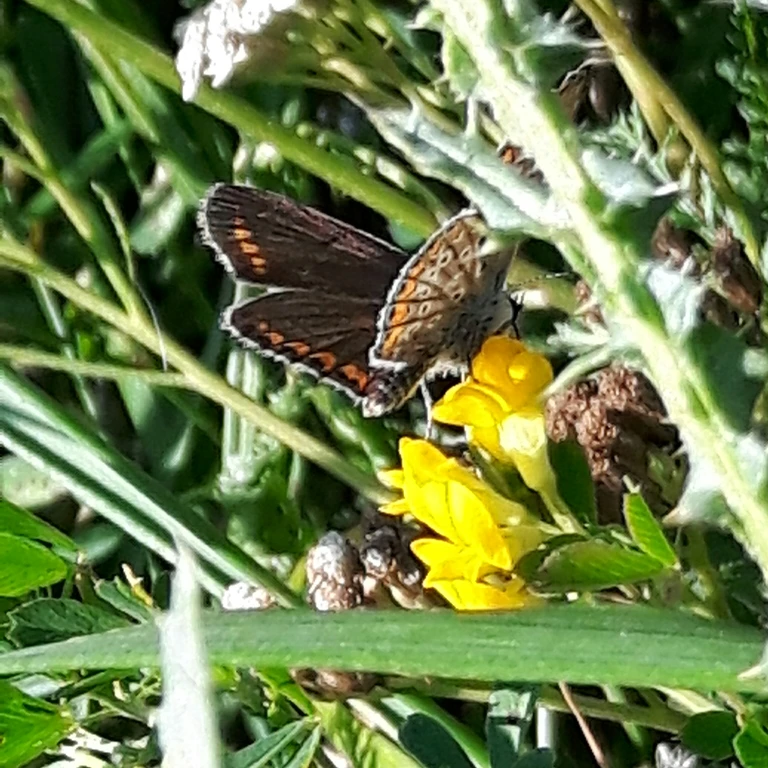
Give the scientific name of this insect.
Aricia agestis/artaxerxes
